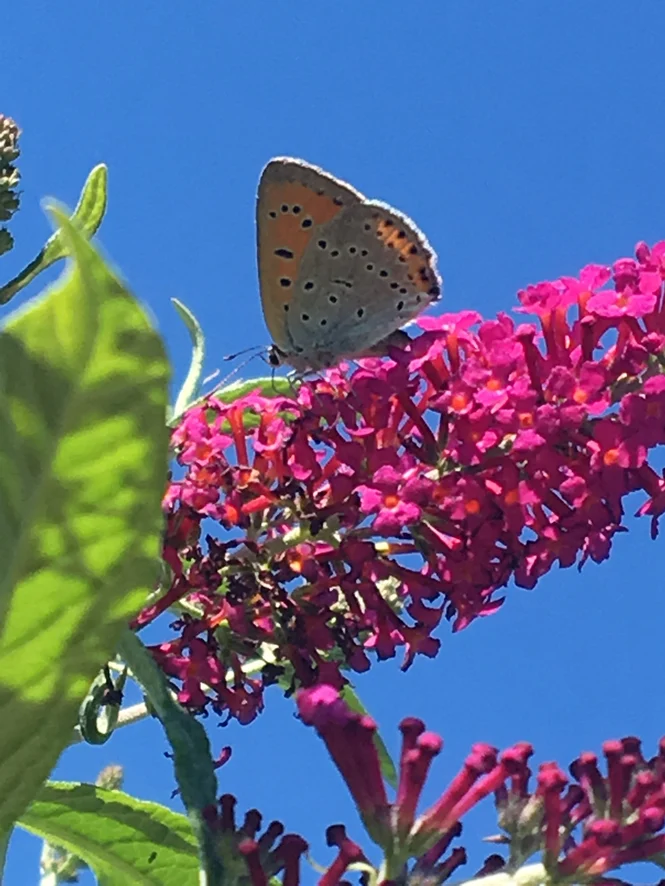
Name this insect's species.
Lycaena dispar
